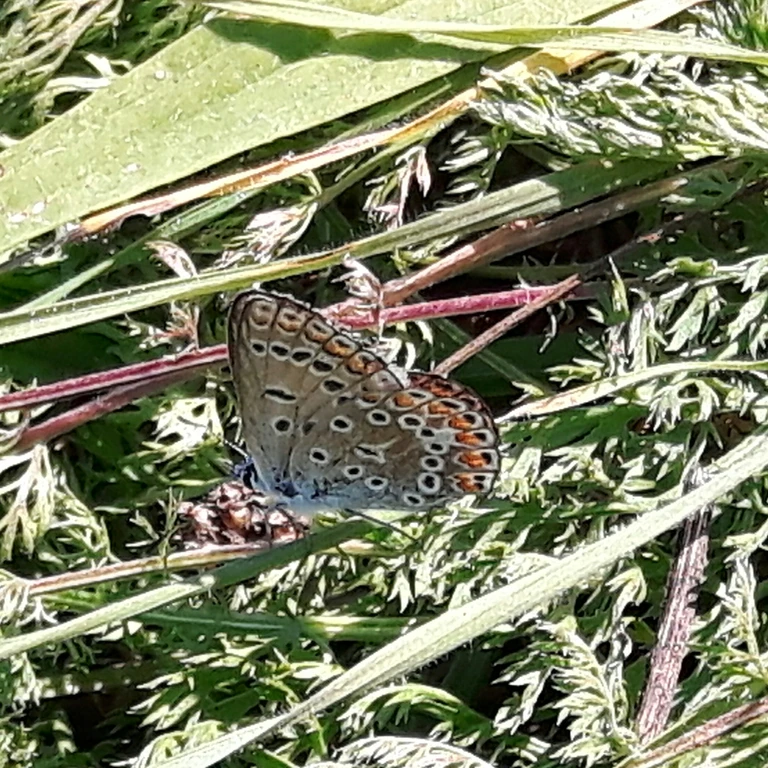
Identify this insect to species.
Polyommatus icarus
